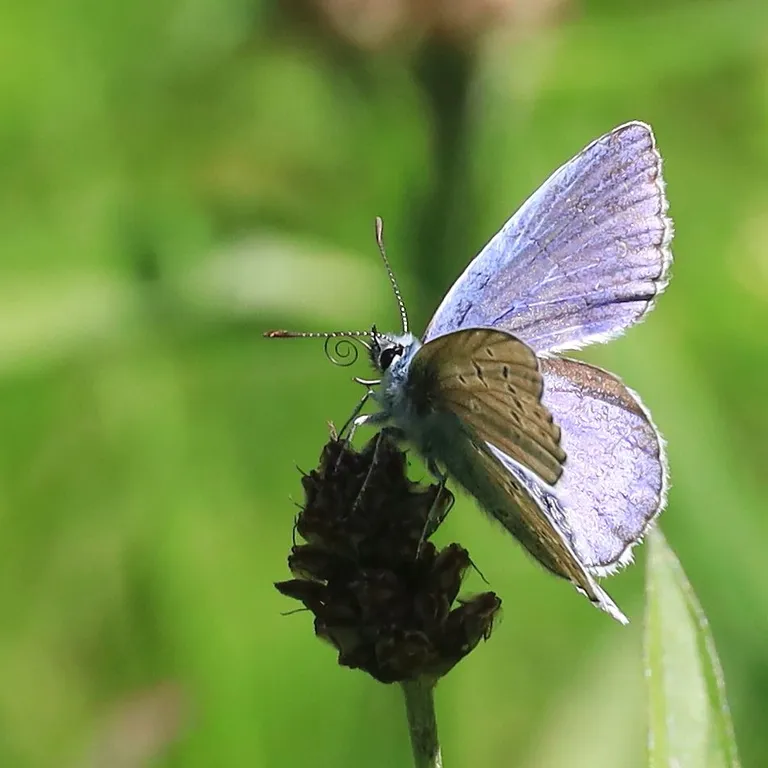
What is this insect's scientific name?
Polyommatus icarus
